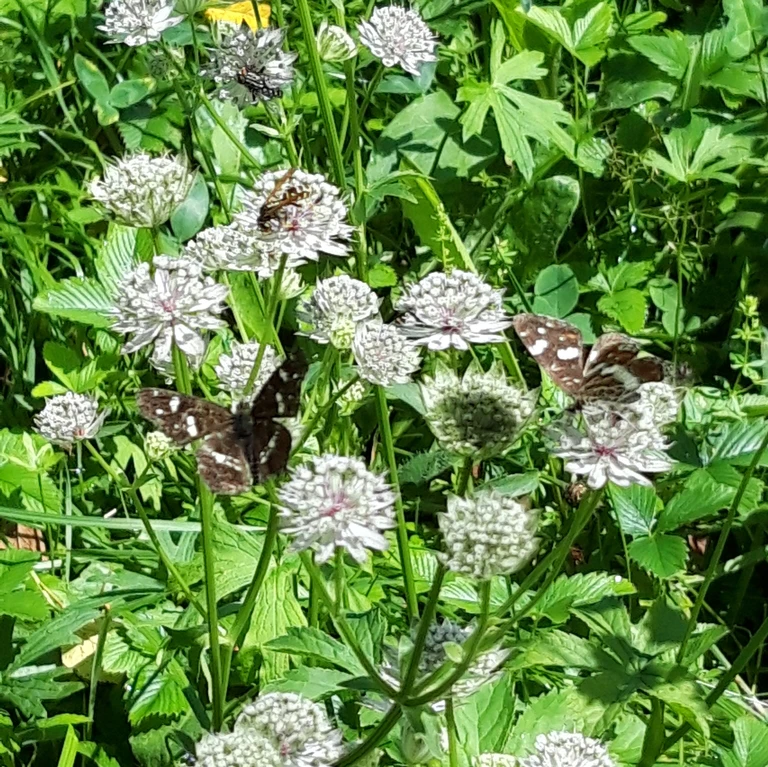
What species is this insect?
Araschnia levana
